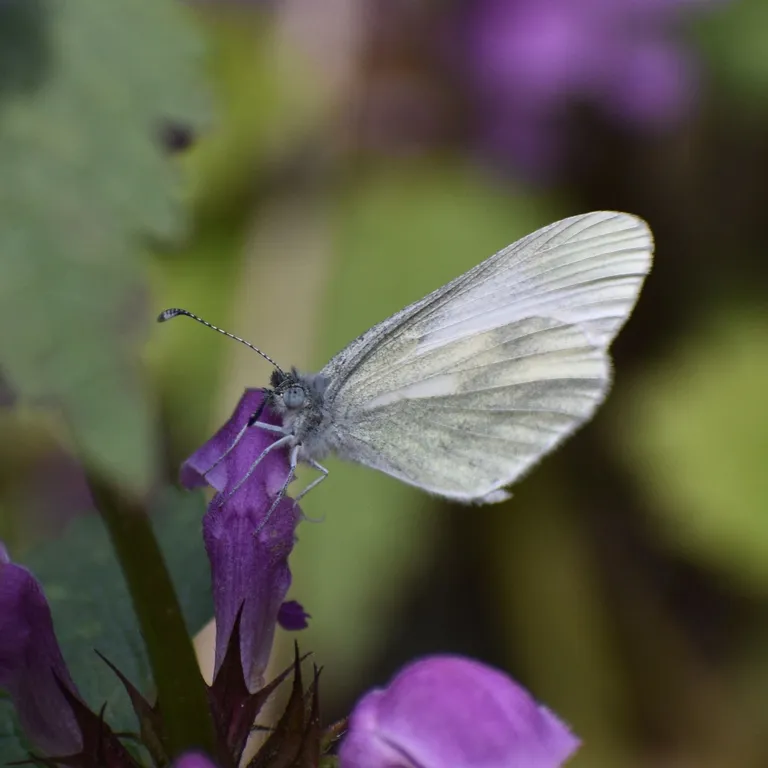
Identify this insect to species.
Leptidea sinapis/juvernica
